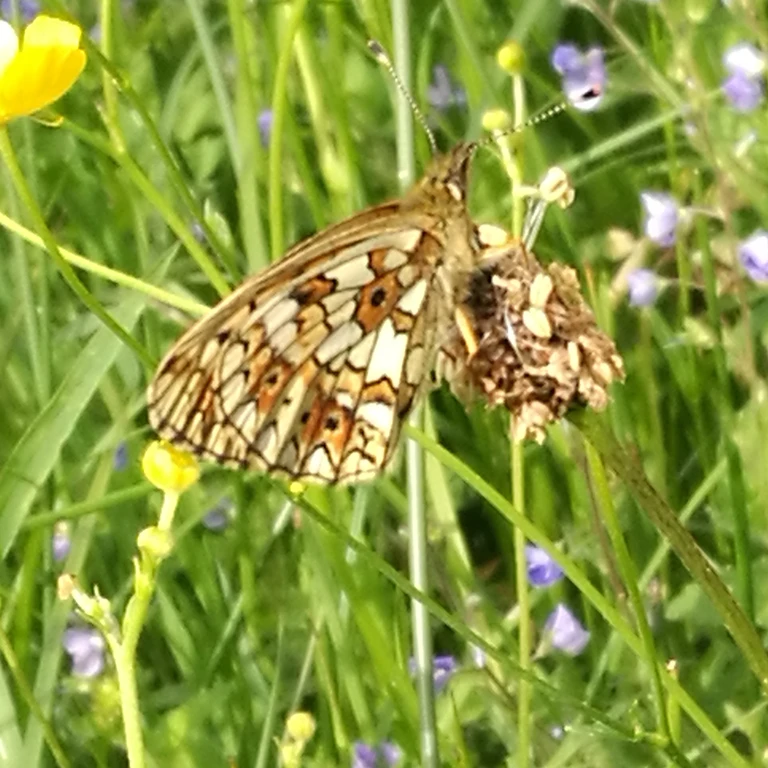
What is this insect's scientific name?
Boloria selene
